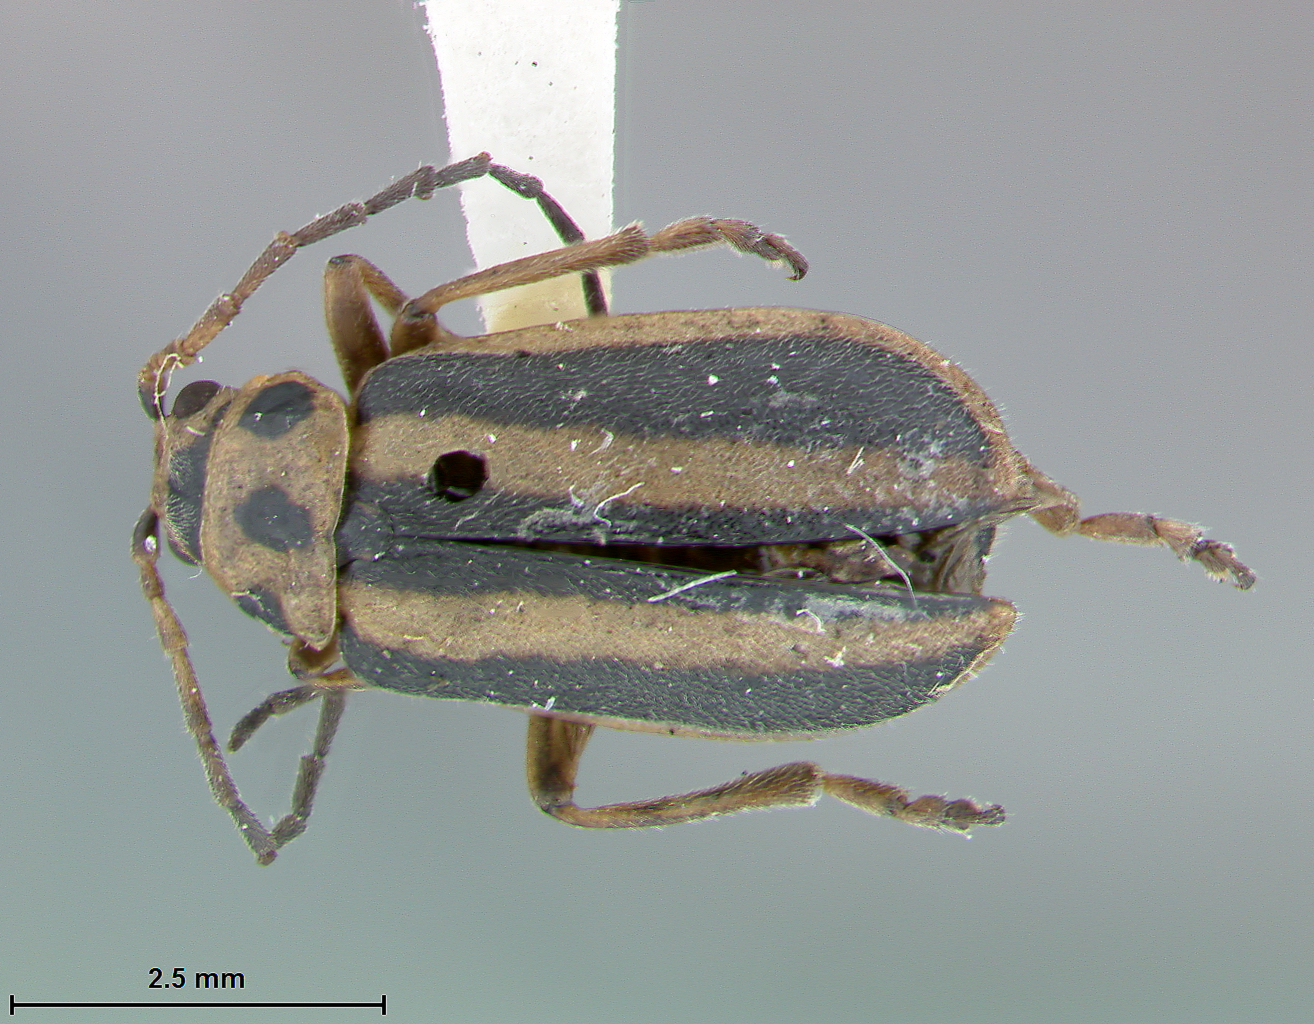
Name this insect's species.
Trirhabda borealis
